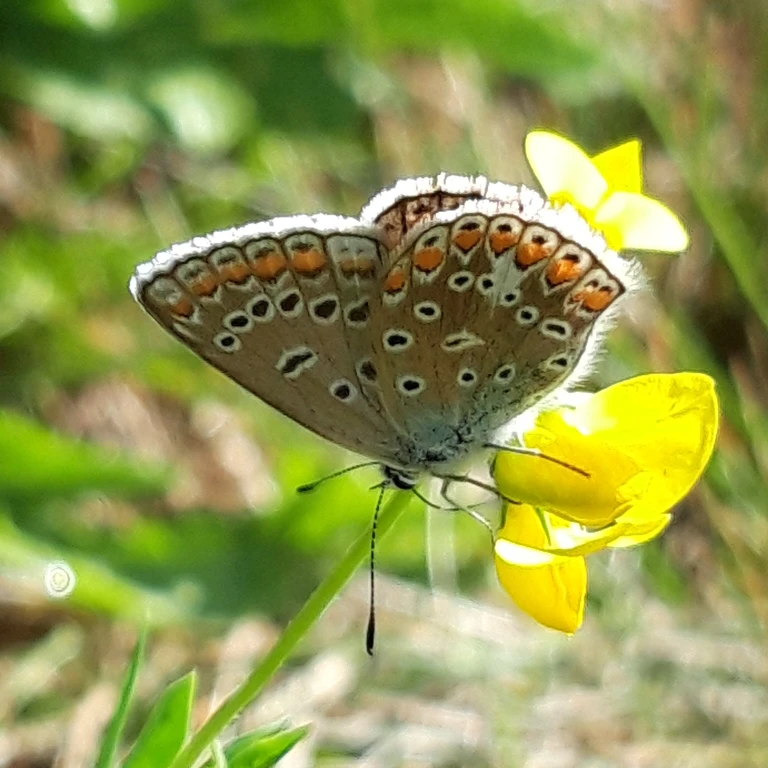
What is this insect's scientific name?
Polyommatus icarus
